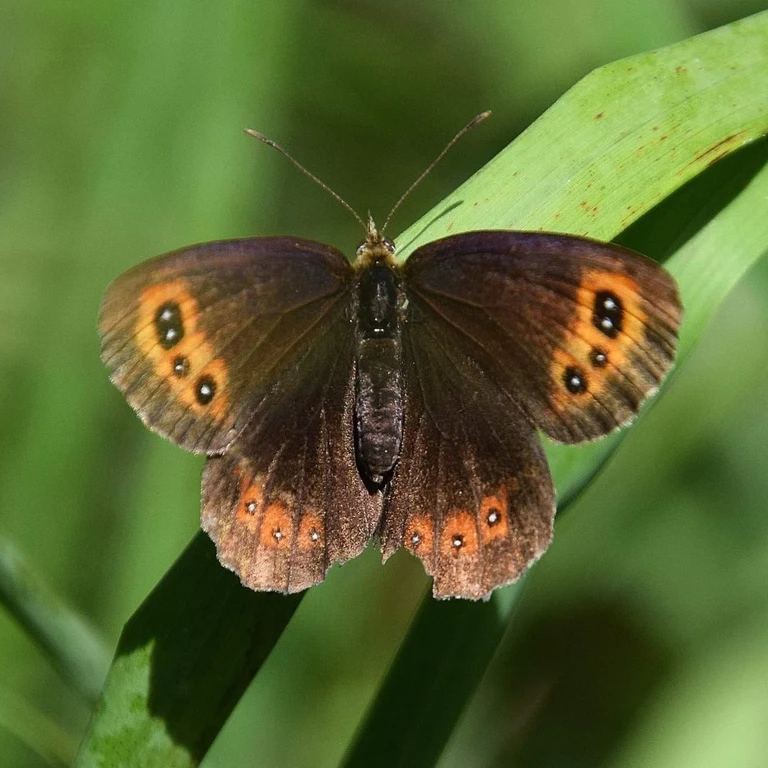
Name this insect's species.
Erebia aethiops
